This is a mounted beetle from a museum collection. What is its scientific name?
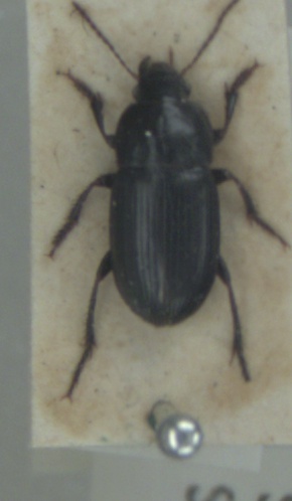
Harpalus anxius
